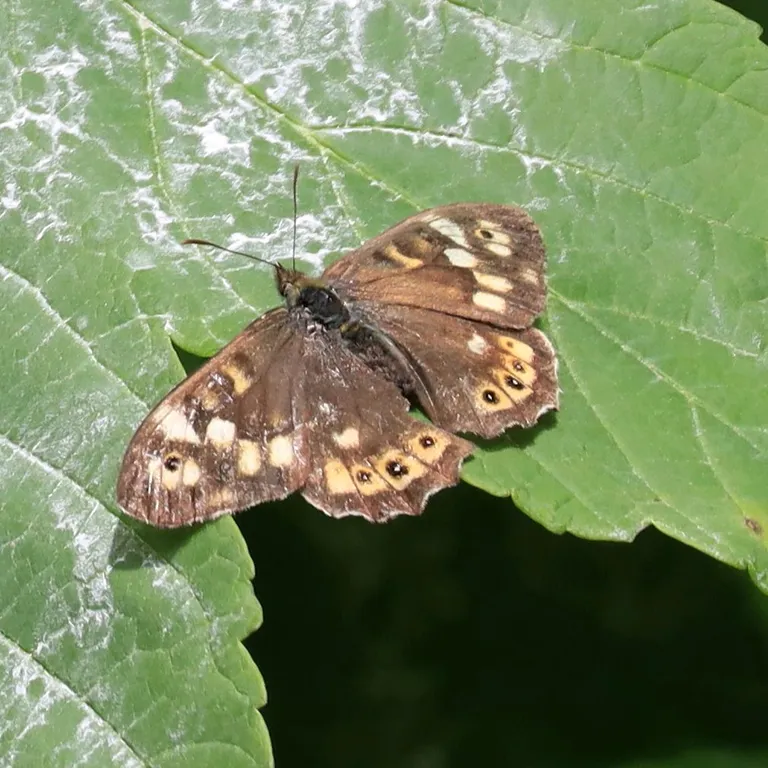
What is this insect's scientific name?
Pararge aegeria
